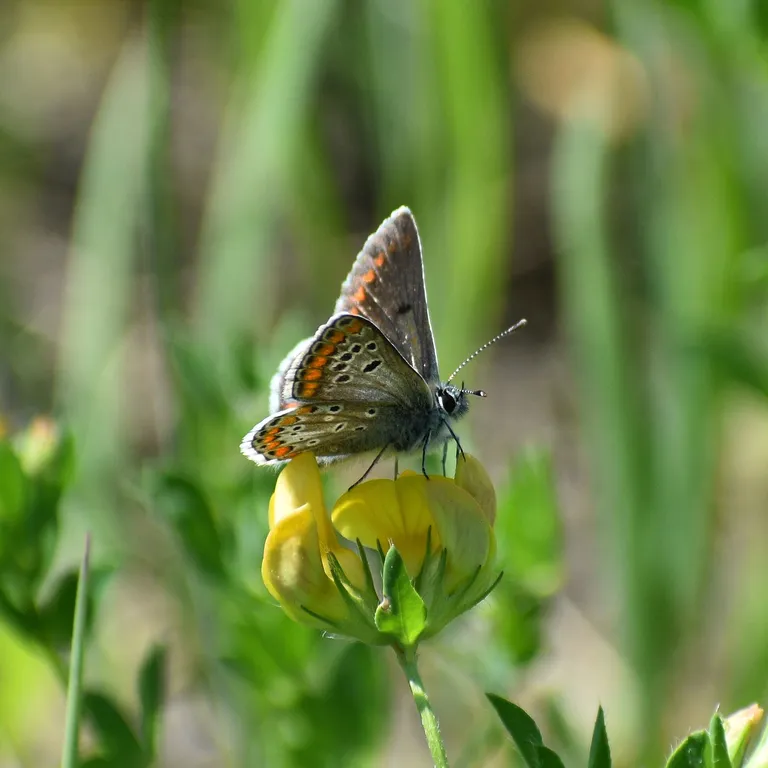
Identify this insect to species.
Aricia agestis/artaxerxes
